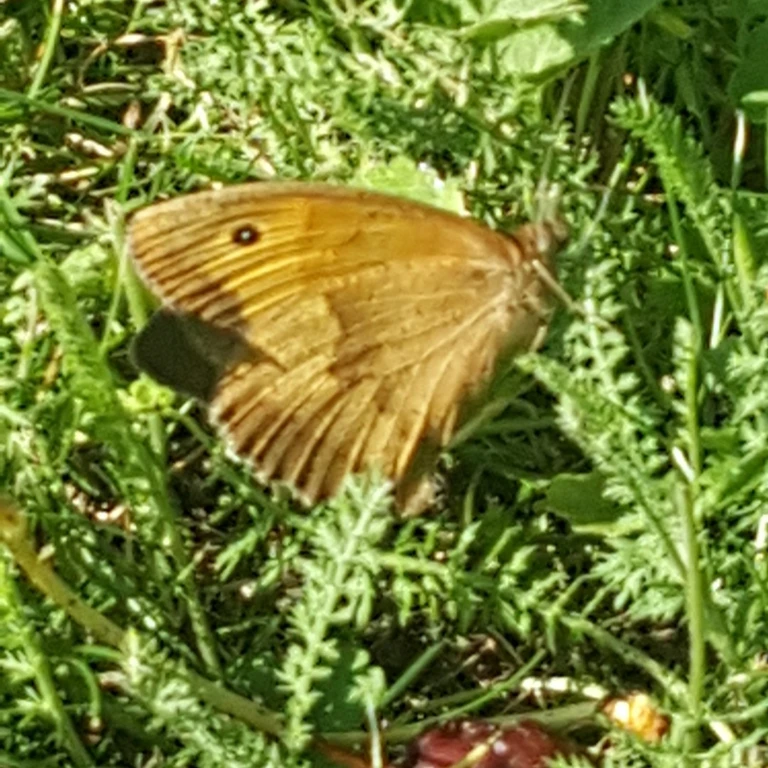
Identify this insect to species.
Maniola jurtina
